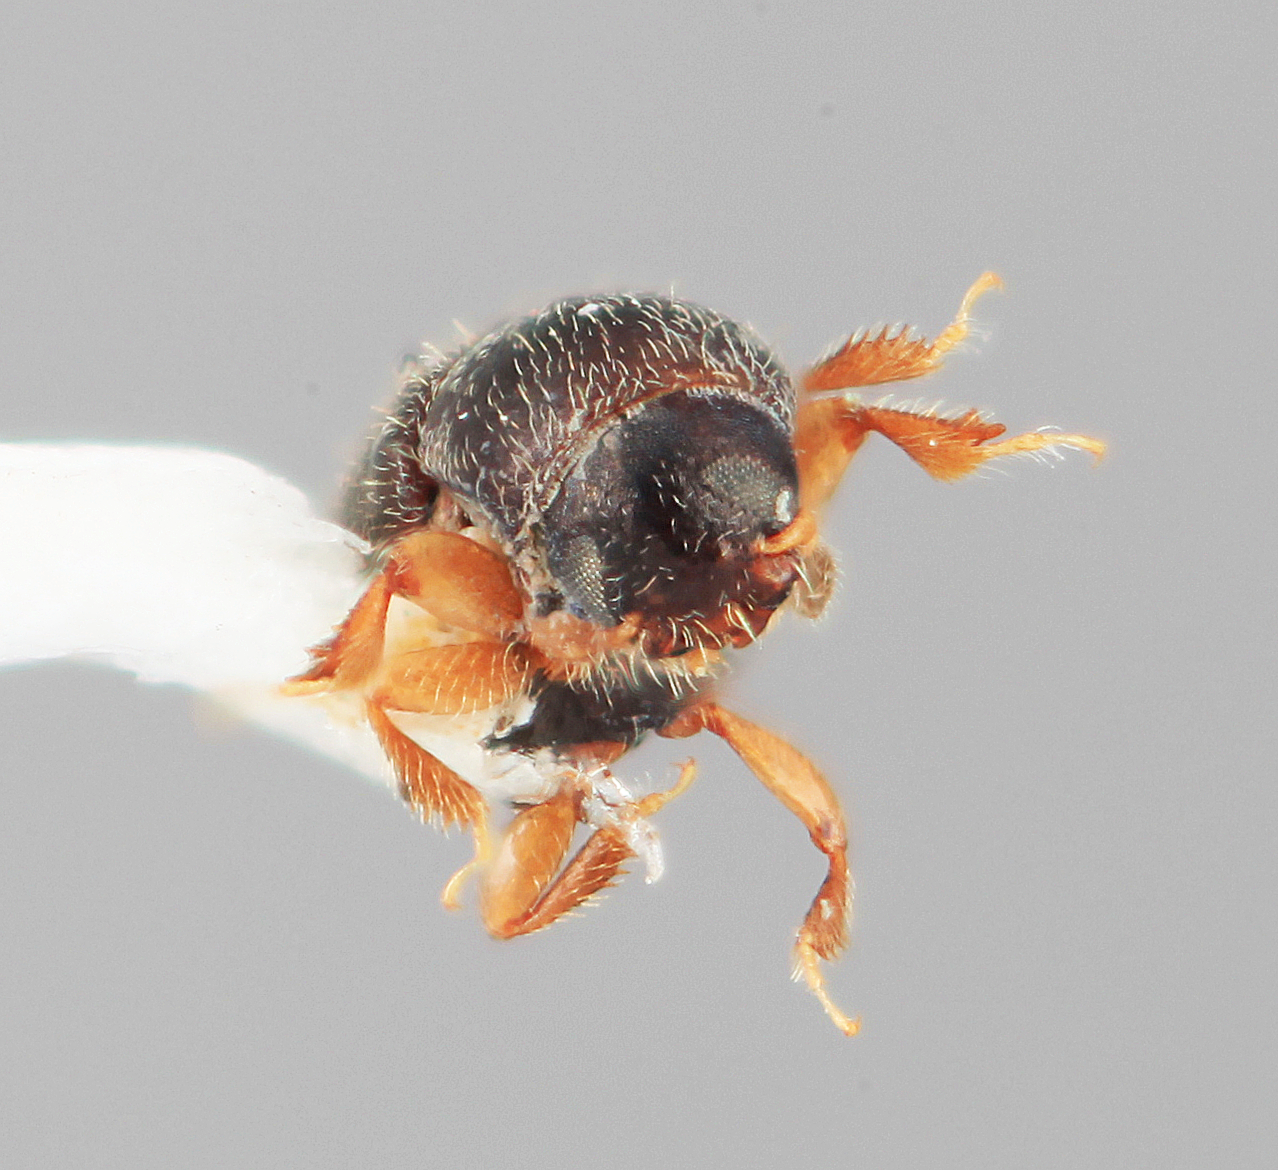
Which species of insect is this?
Scolytodes perpusillus
